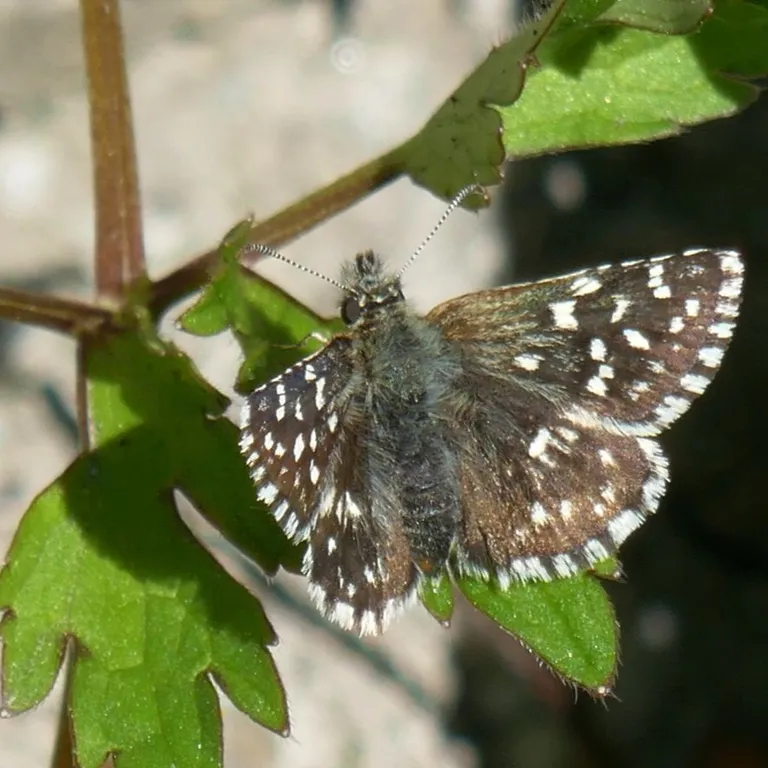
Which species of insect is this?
Pyrgus malvae
